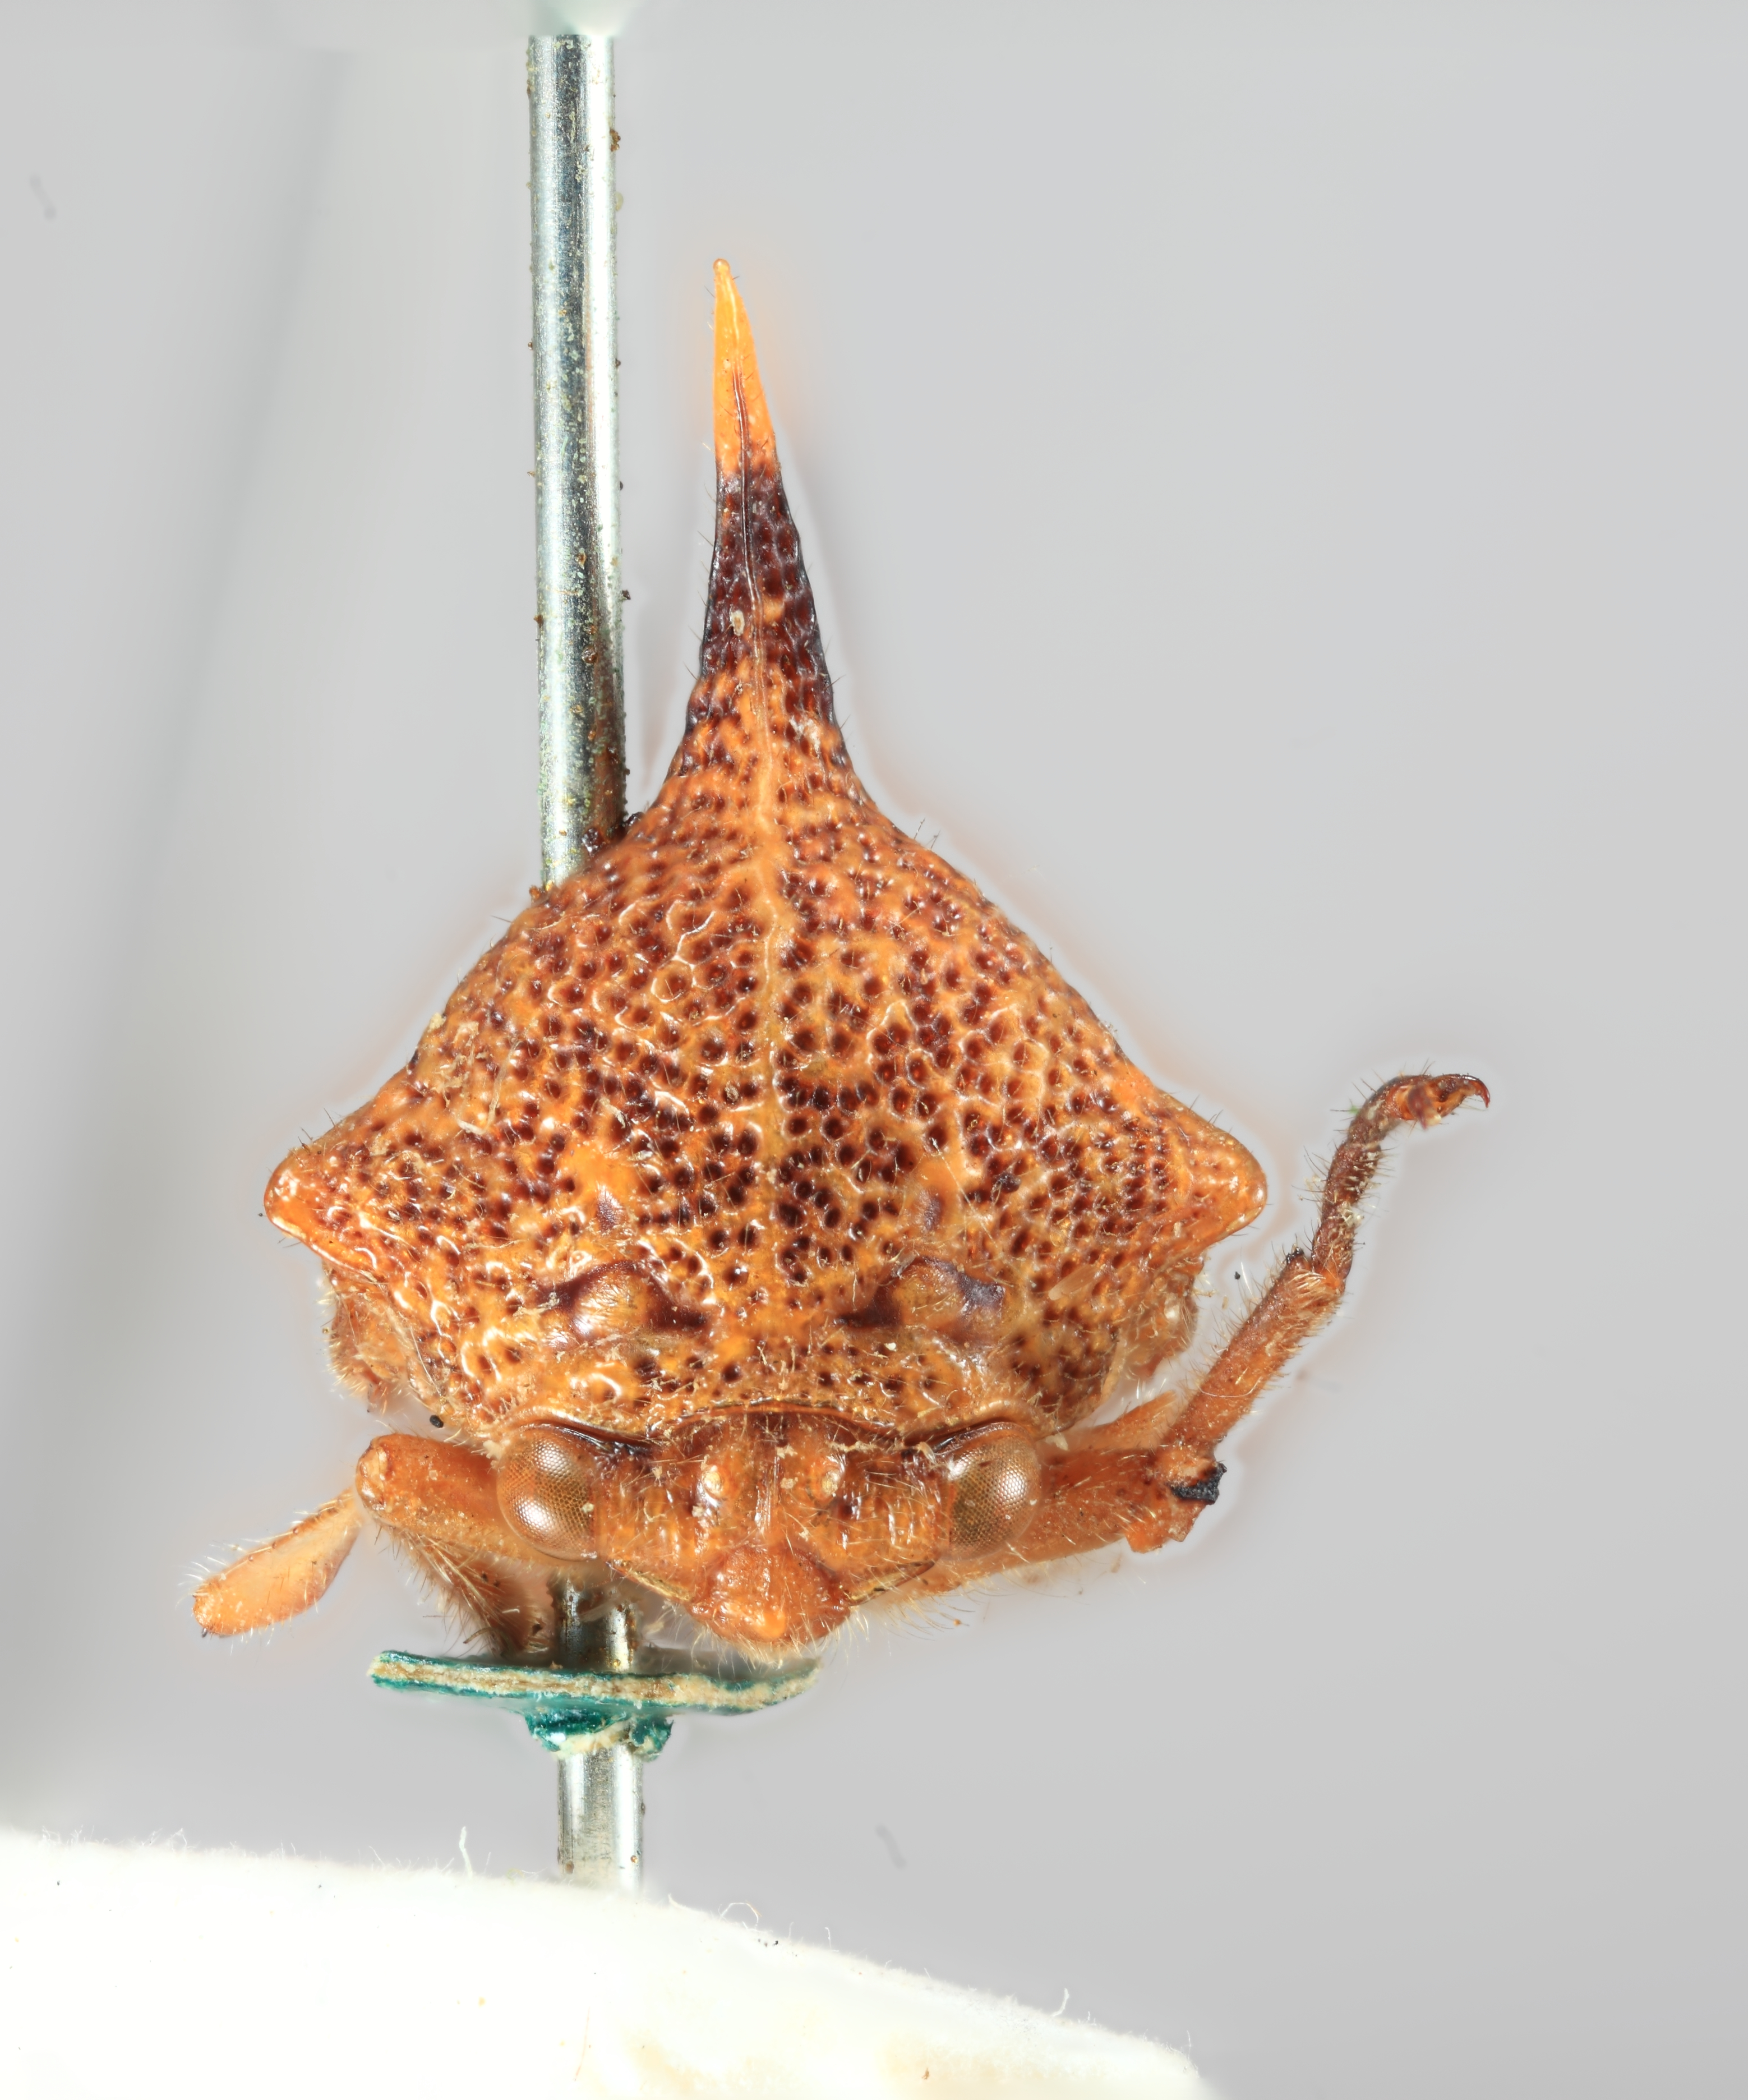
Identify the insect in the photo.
Aconophoroides rectispina
